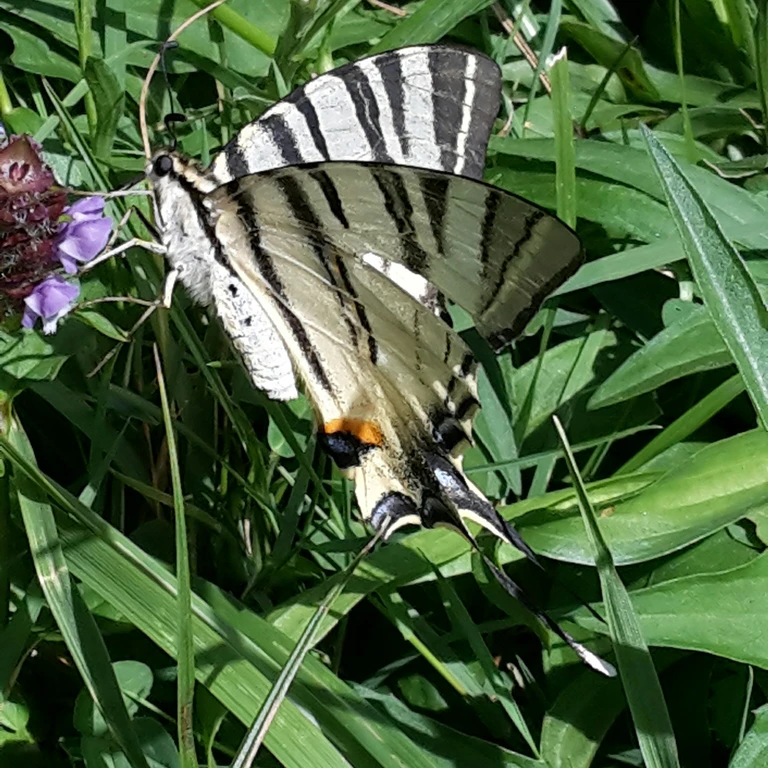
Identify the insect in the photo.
Iphiclides podalirius
